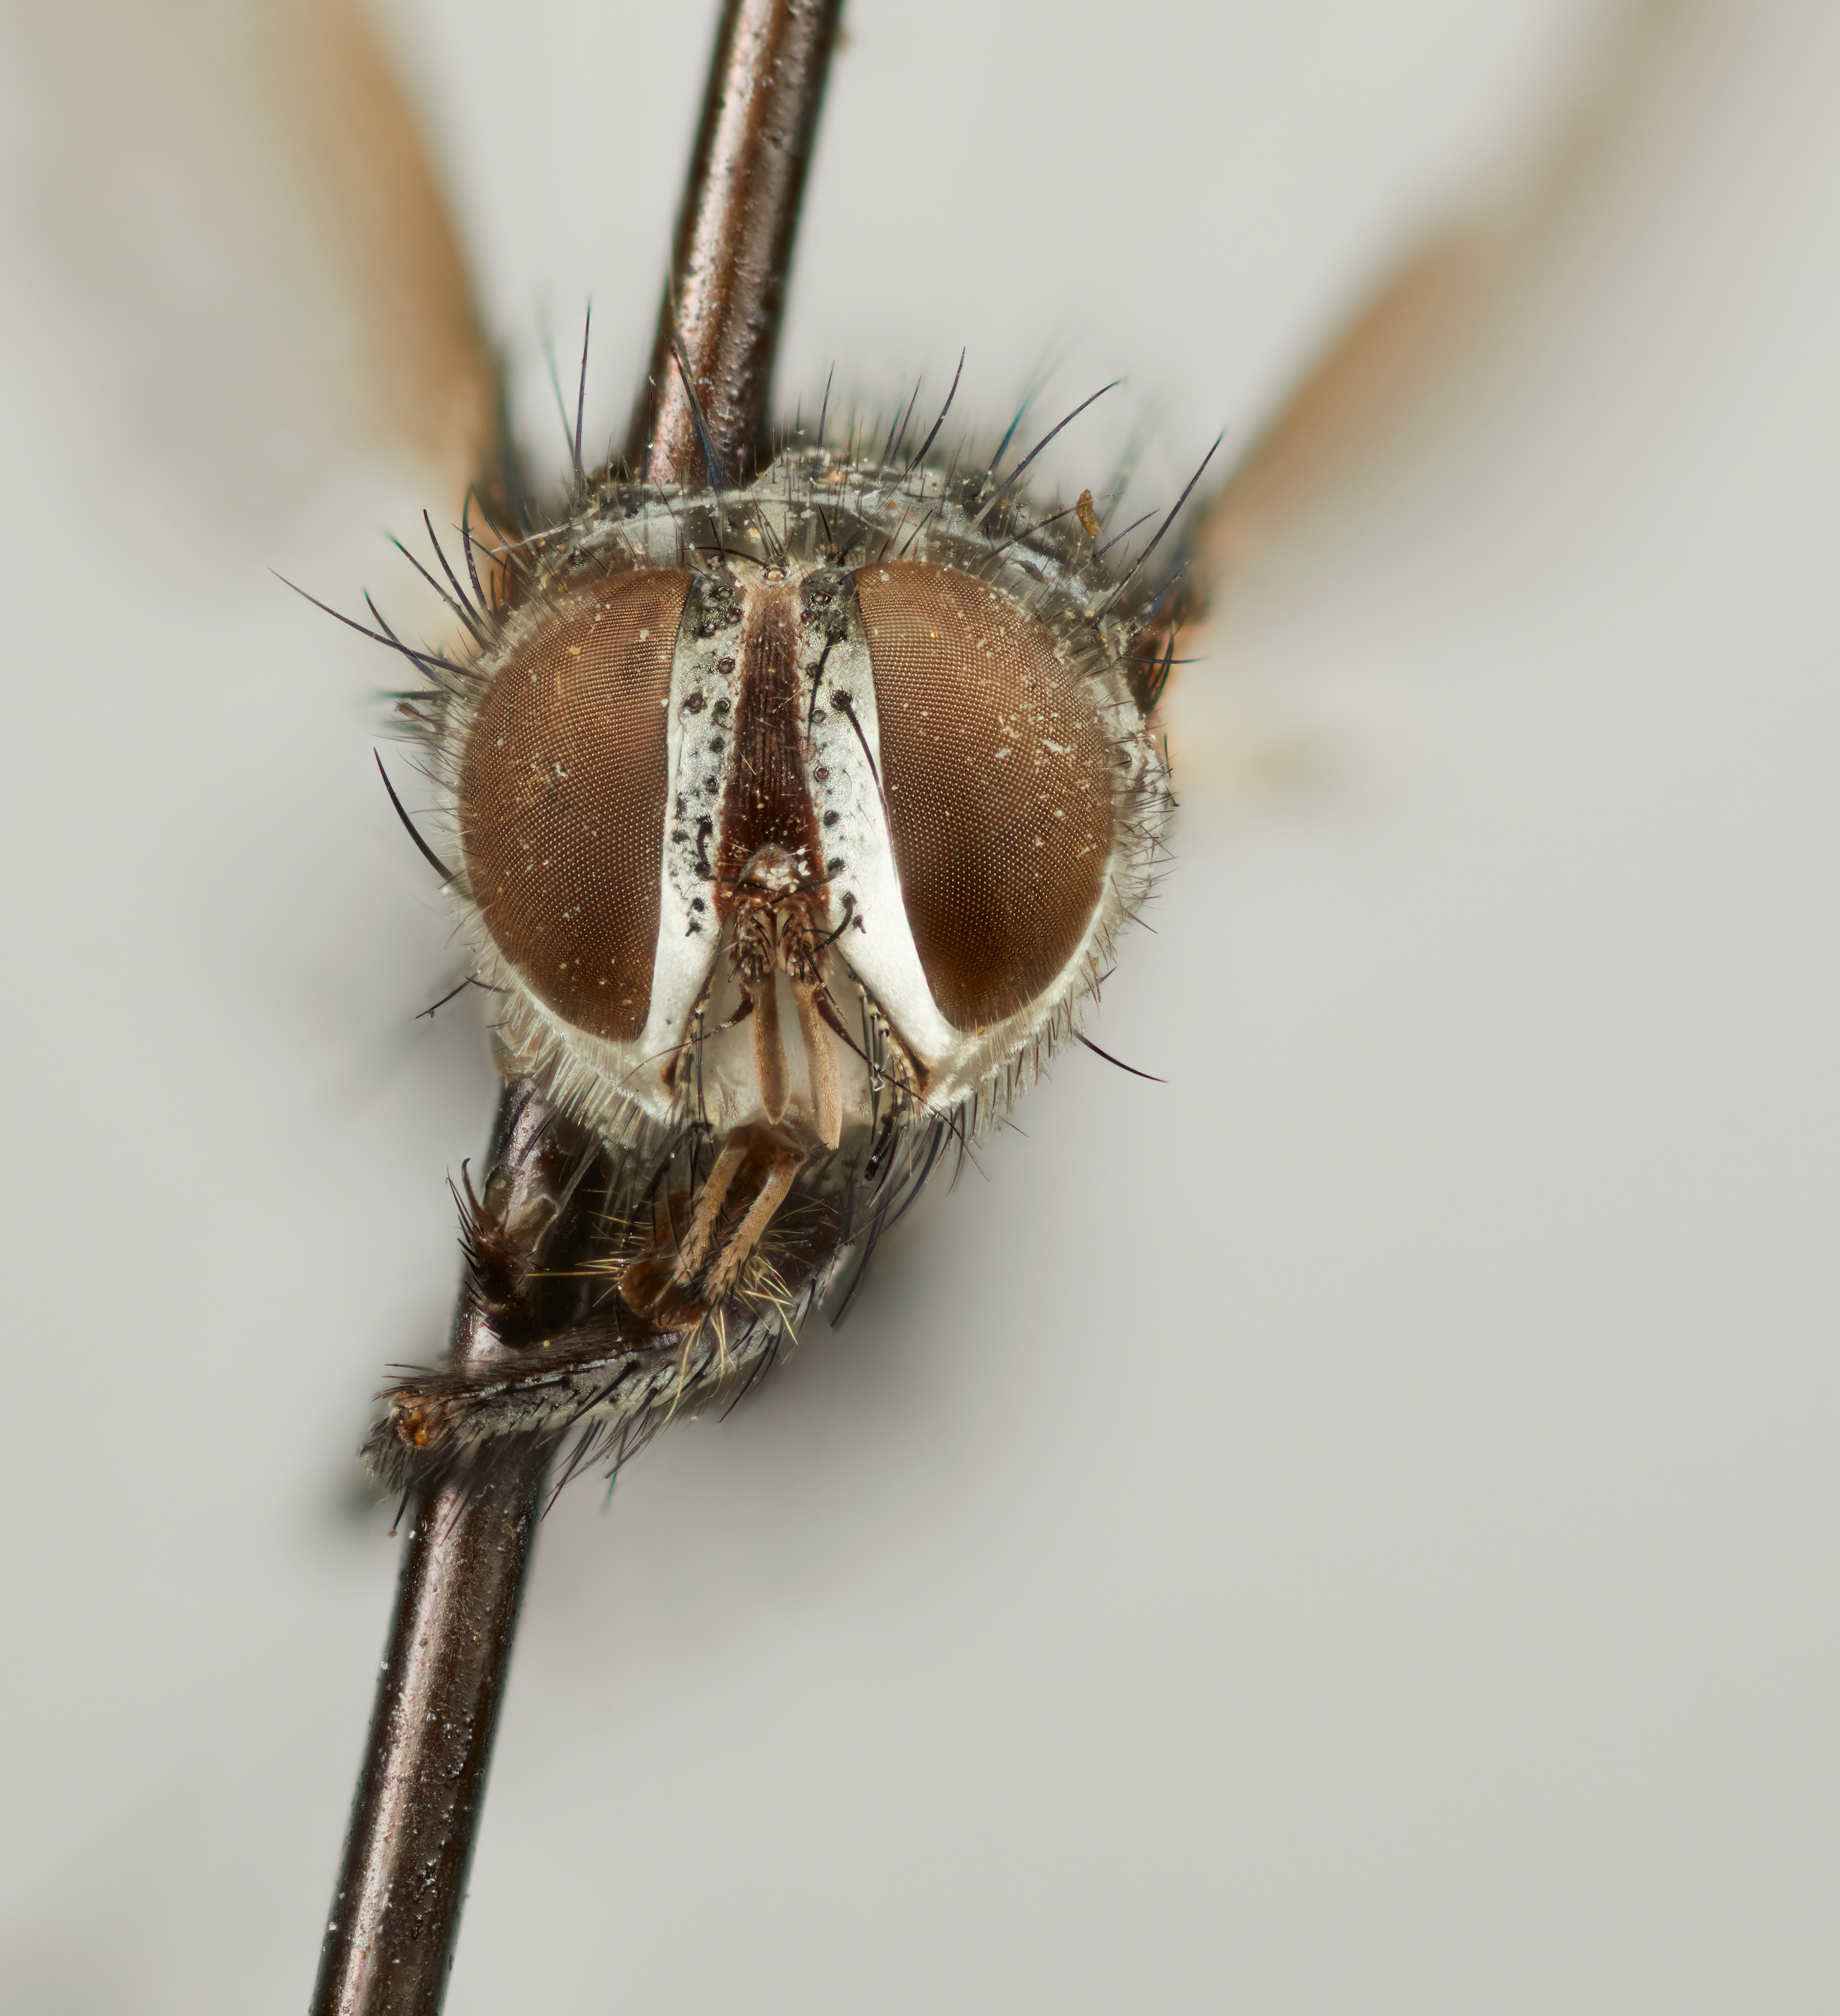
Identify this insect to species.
Eupelecotheca celer
